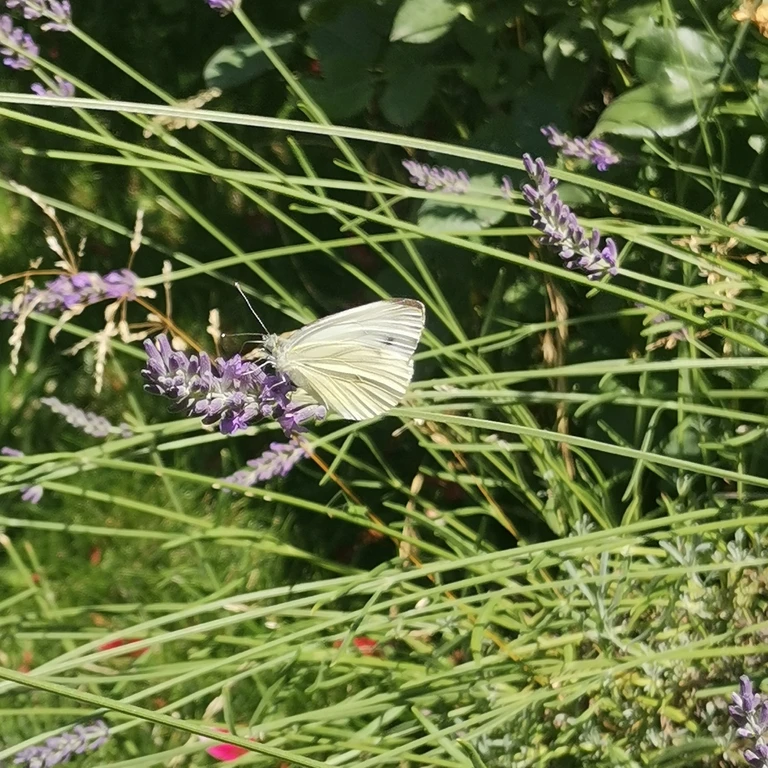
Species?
Pieris napi
